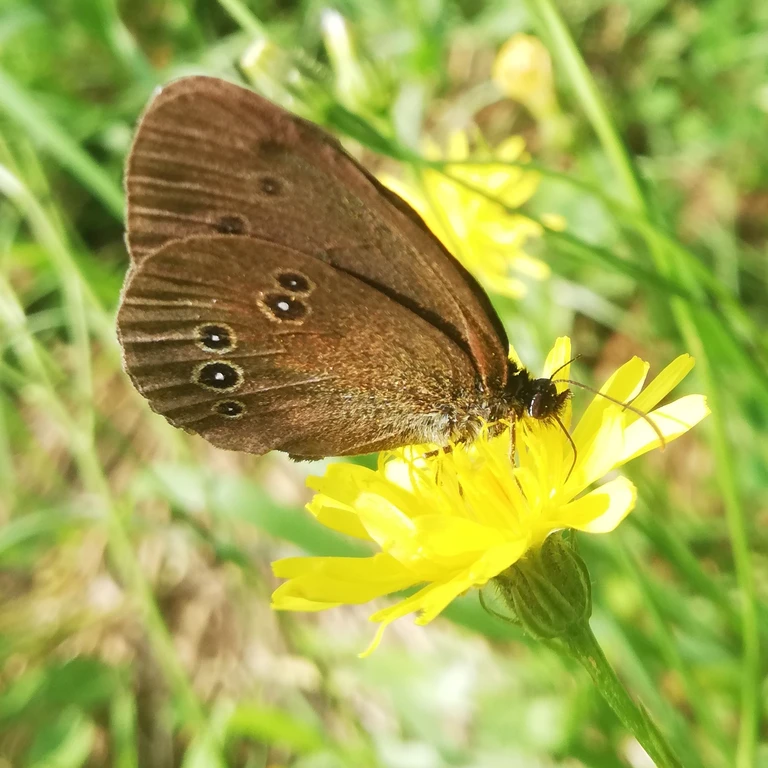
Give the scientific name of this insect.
Aphantopus hyperantus
